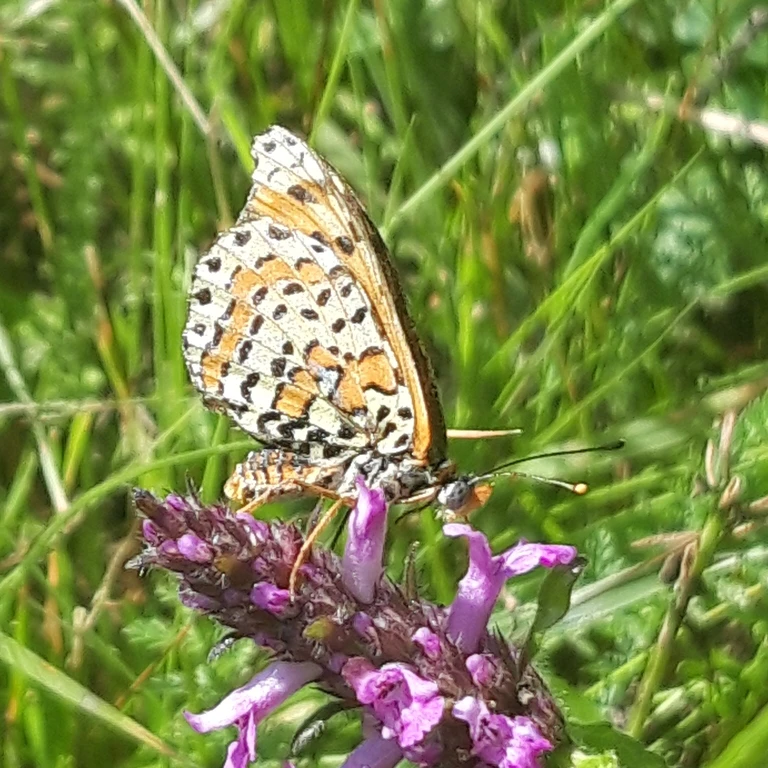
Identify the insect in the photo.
Melitaea didyma
